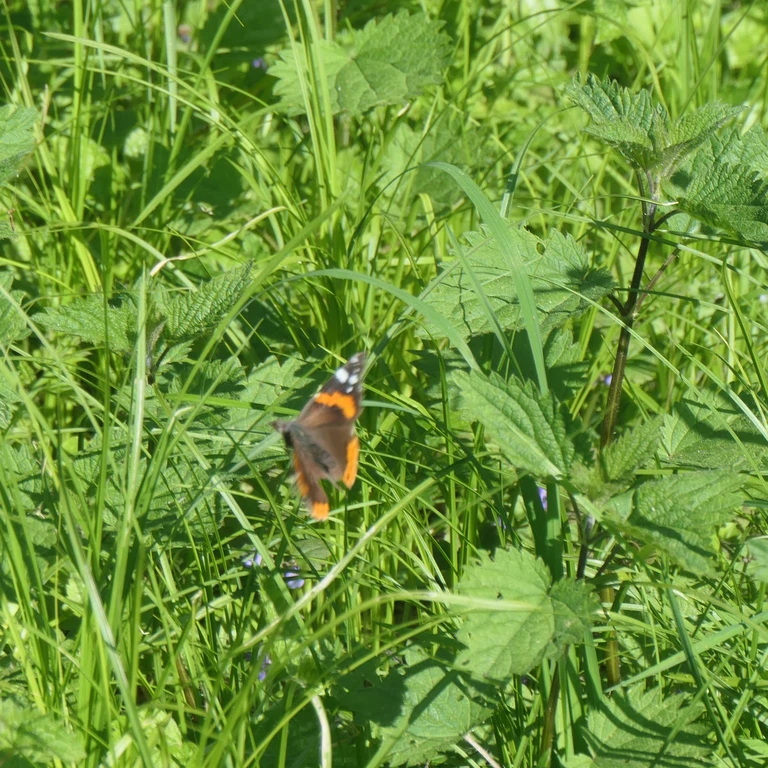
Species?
Vanessa atalanta
